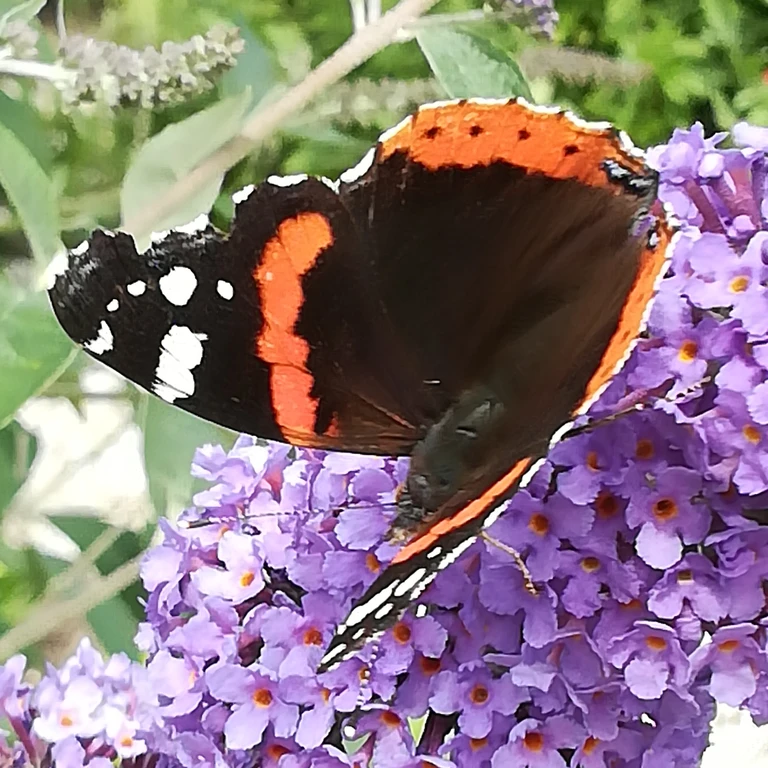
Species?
Vanessa atalanta
